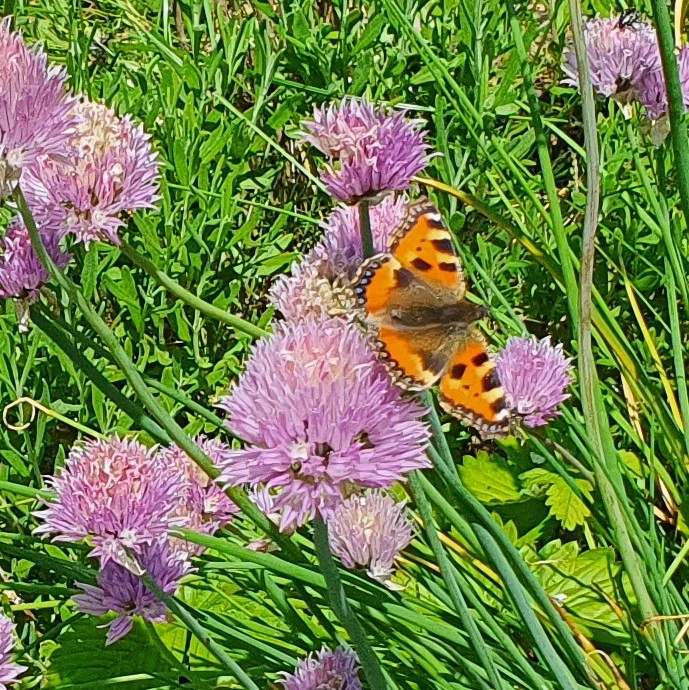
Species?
Aglais urticae
